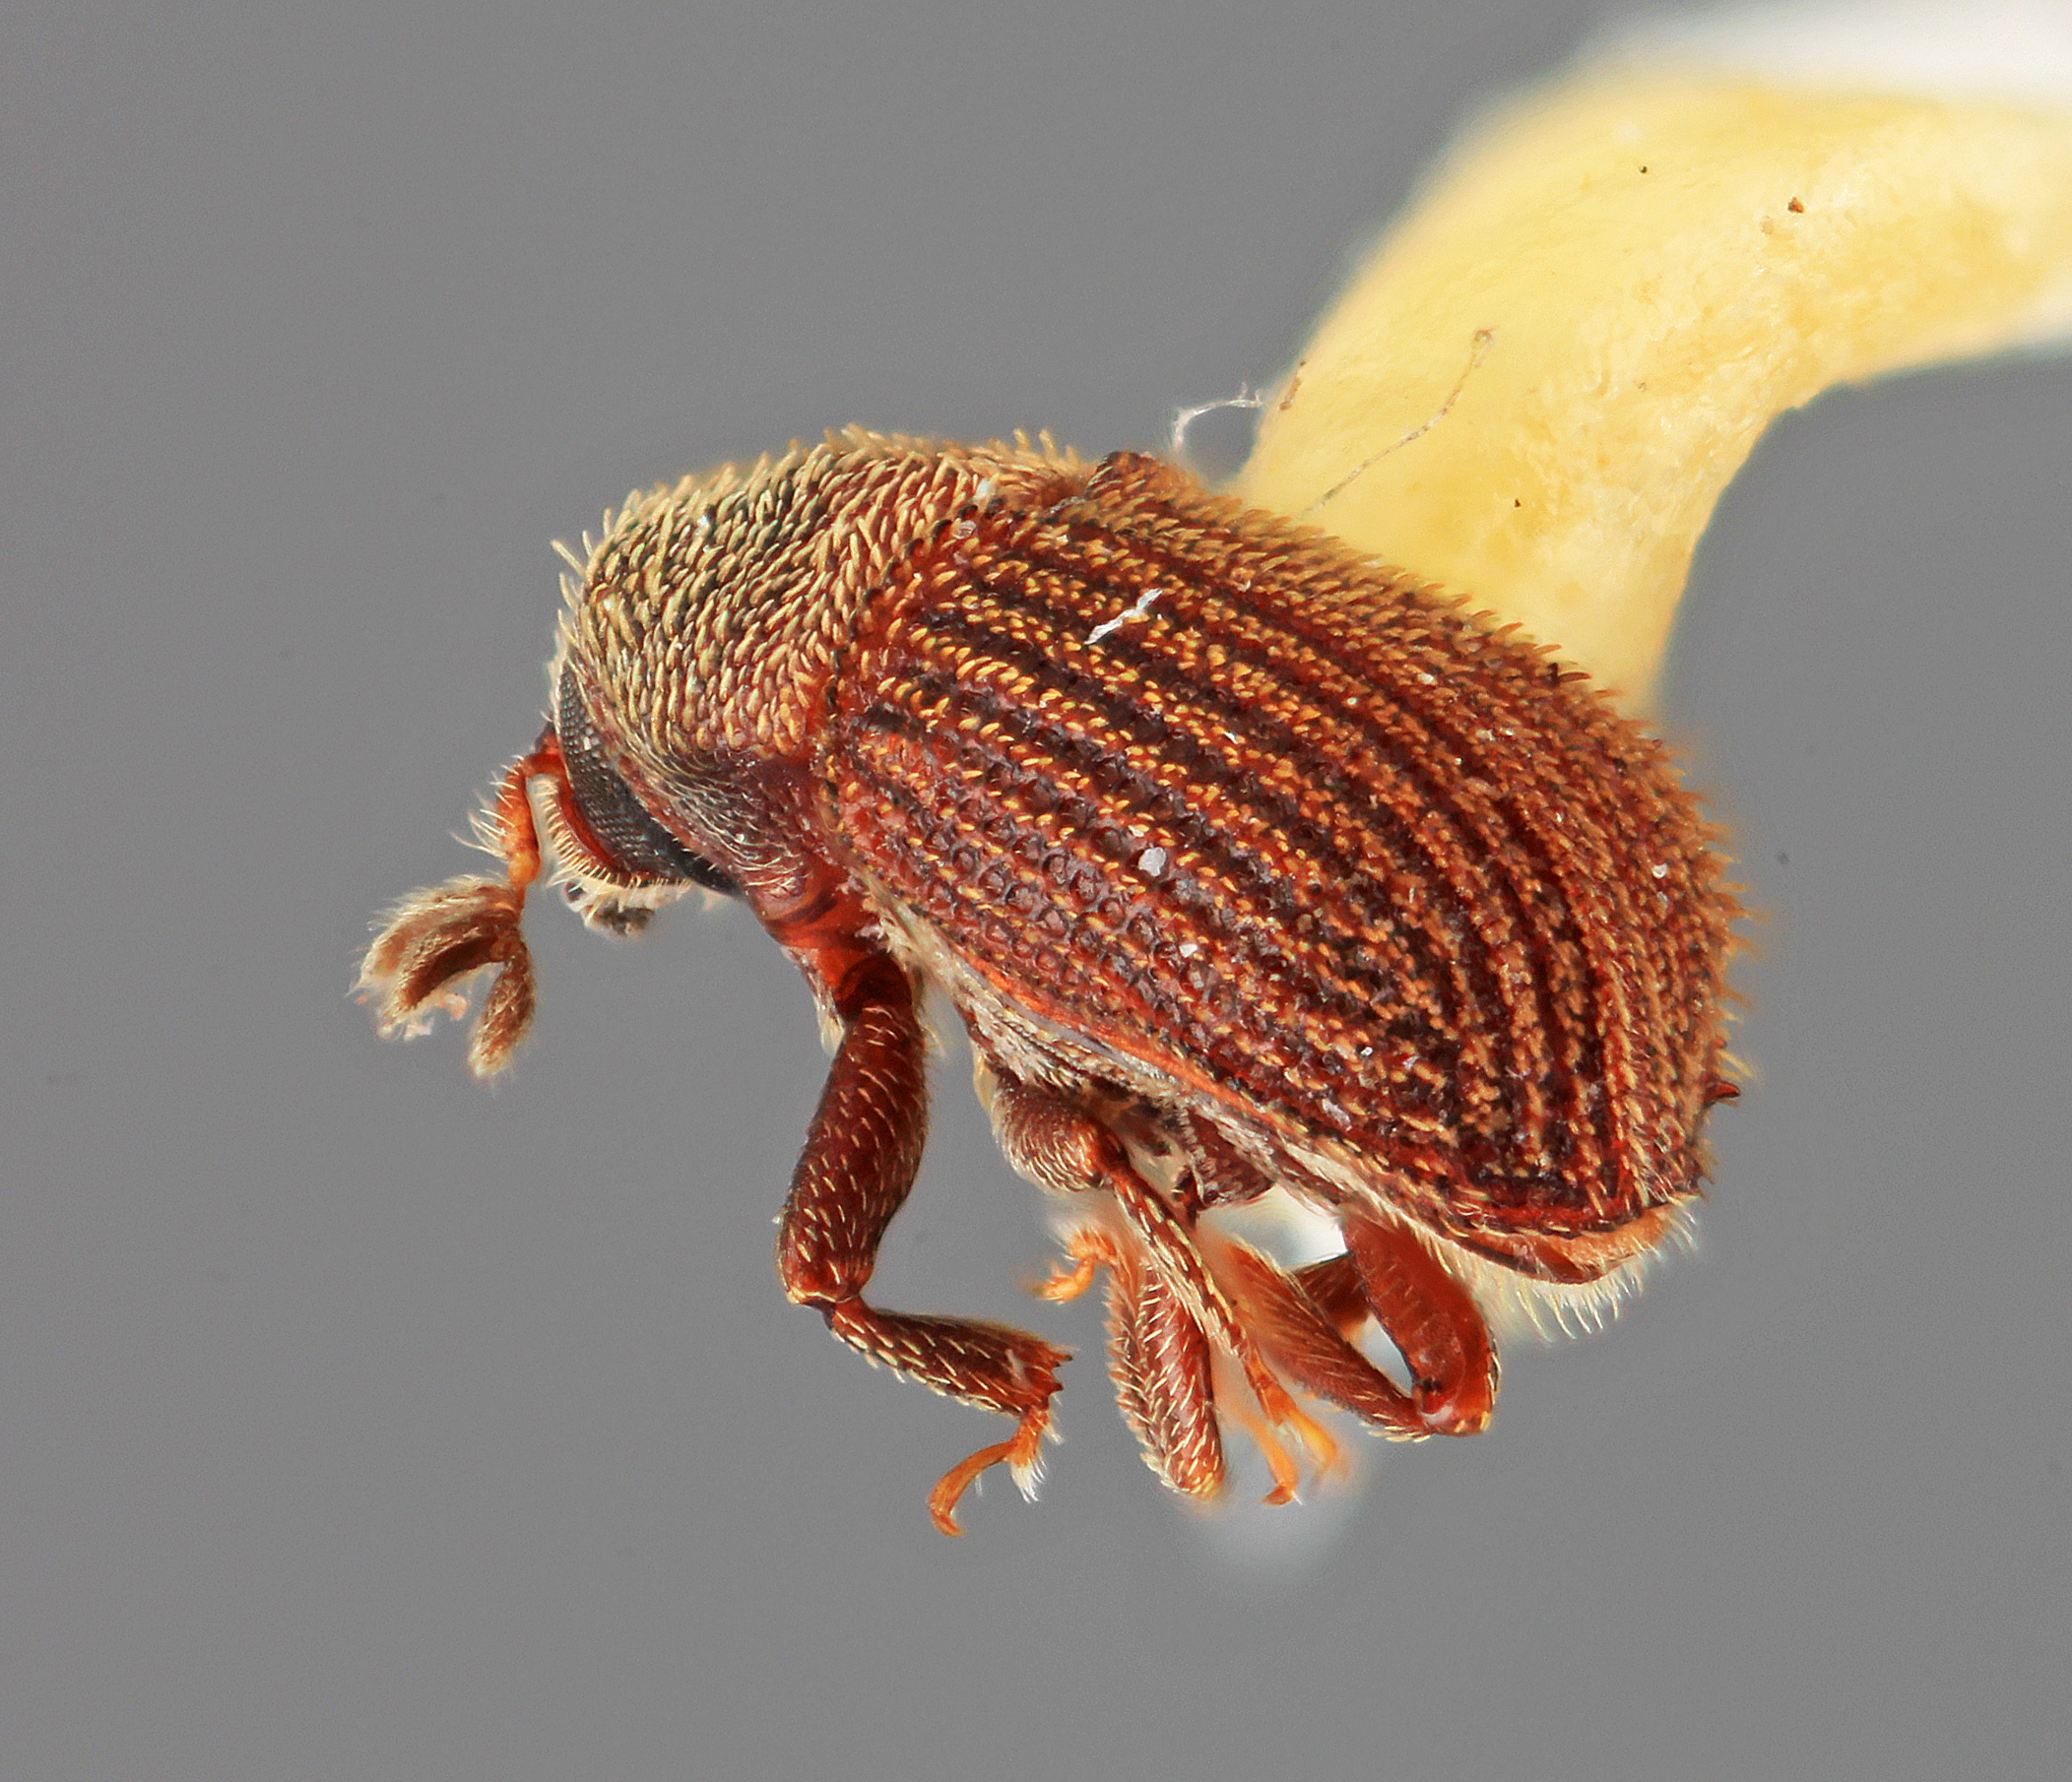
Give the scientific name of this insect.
Phloeotribus hystrix
